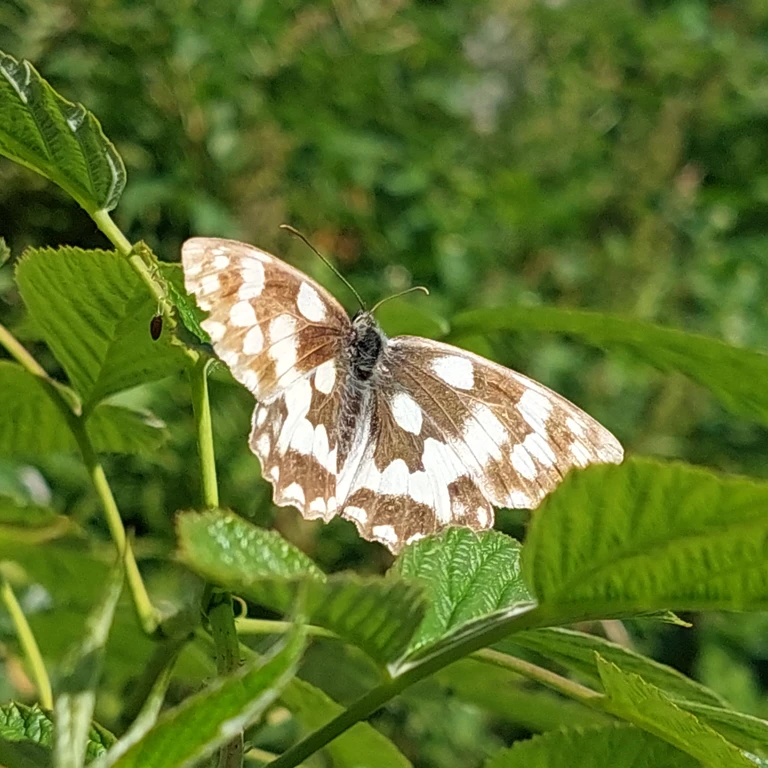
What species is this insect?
Melanargia galathea
